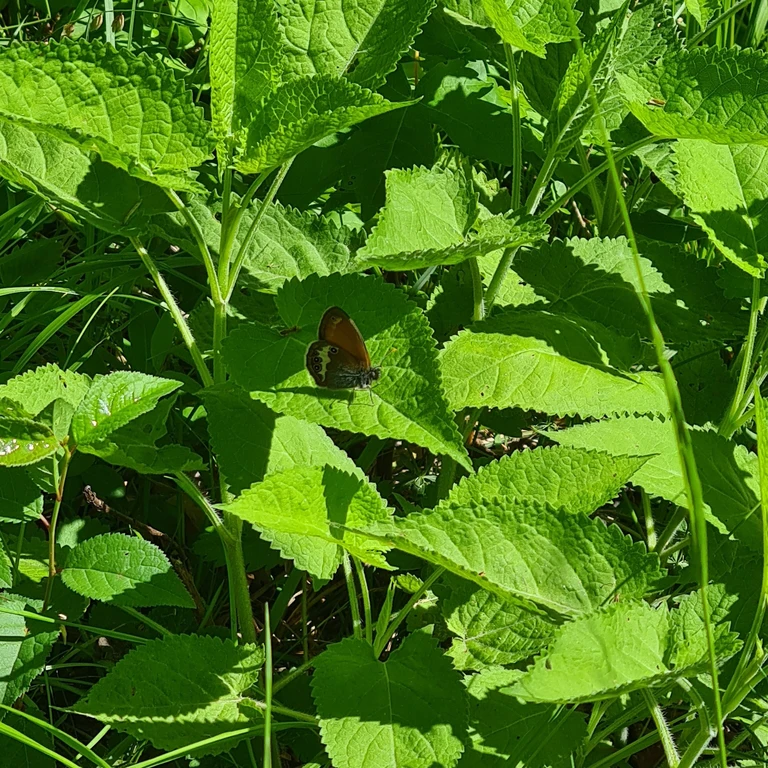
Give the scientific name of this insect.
Coenonympha arcania
